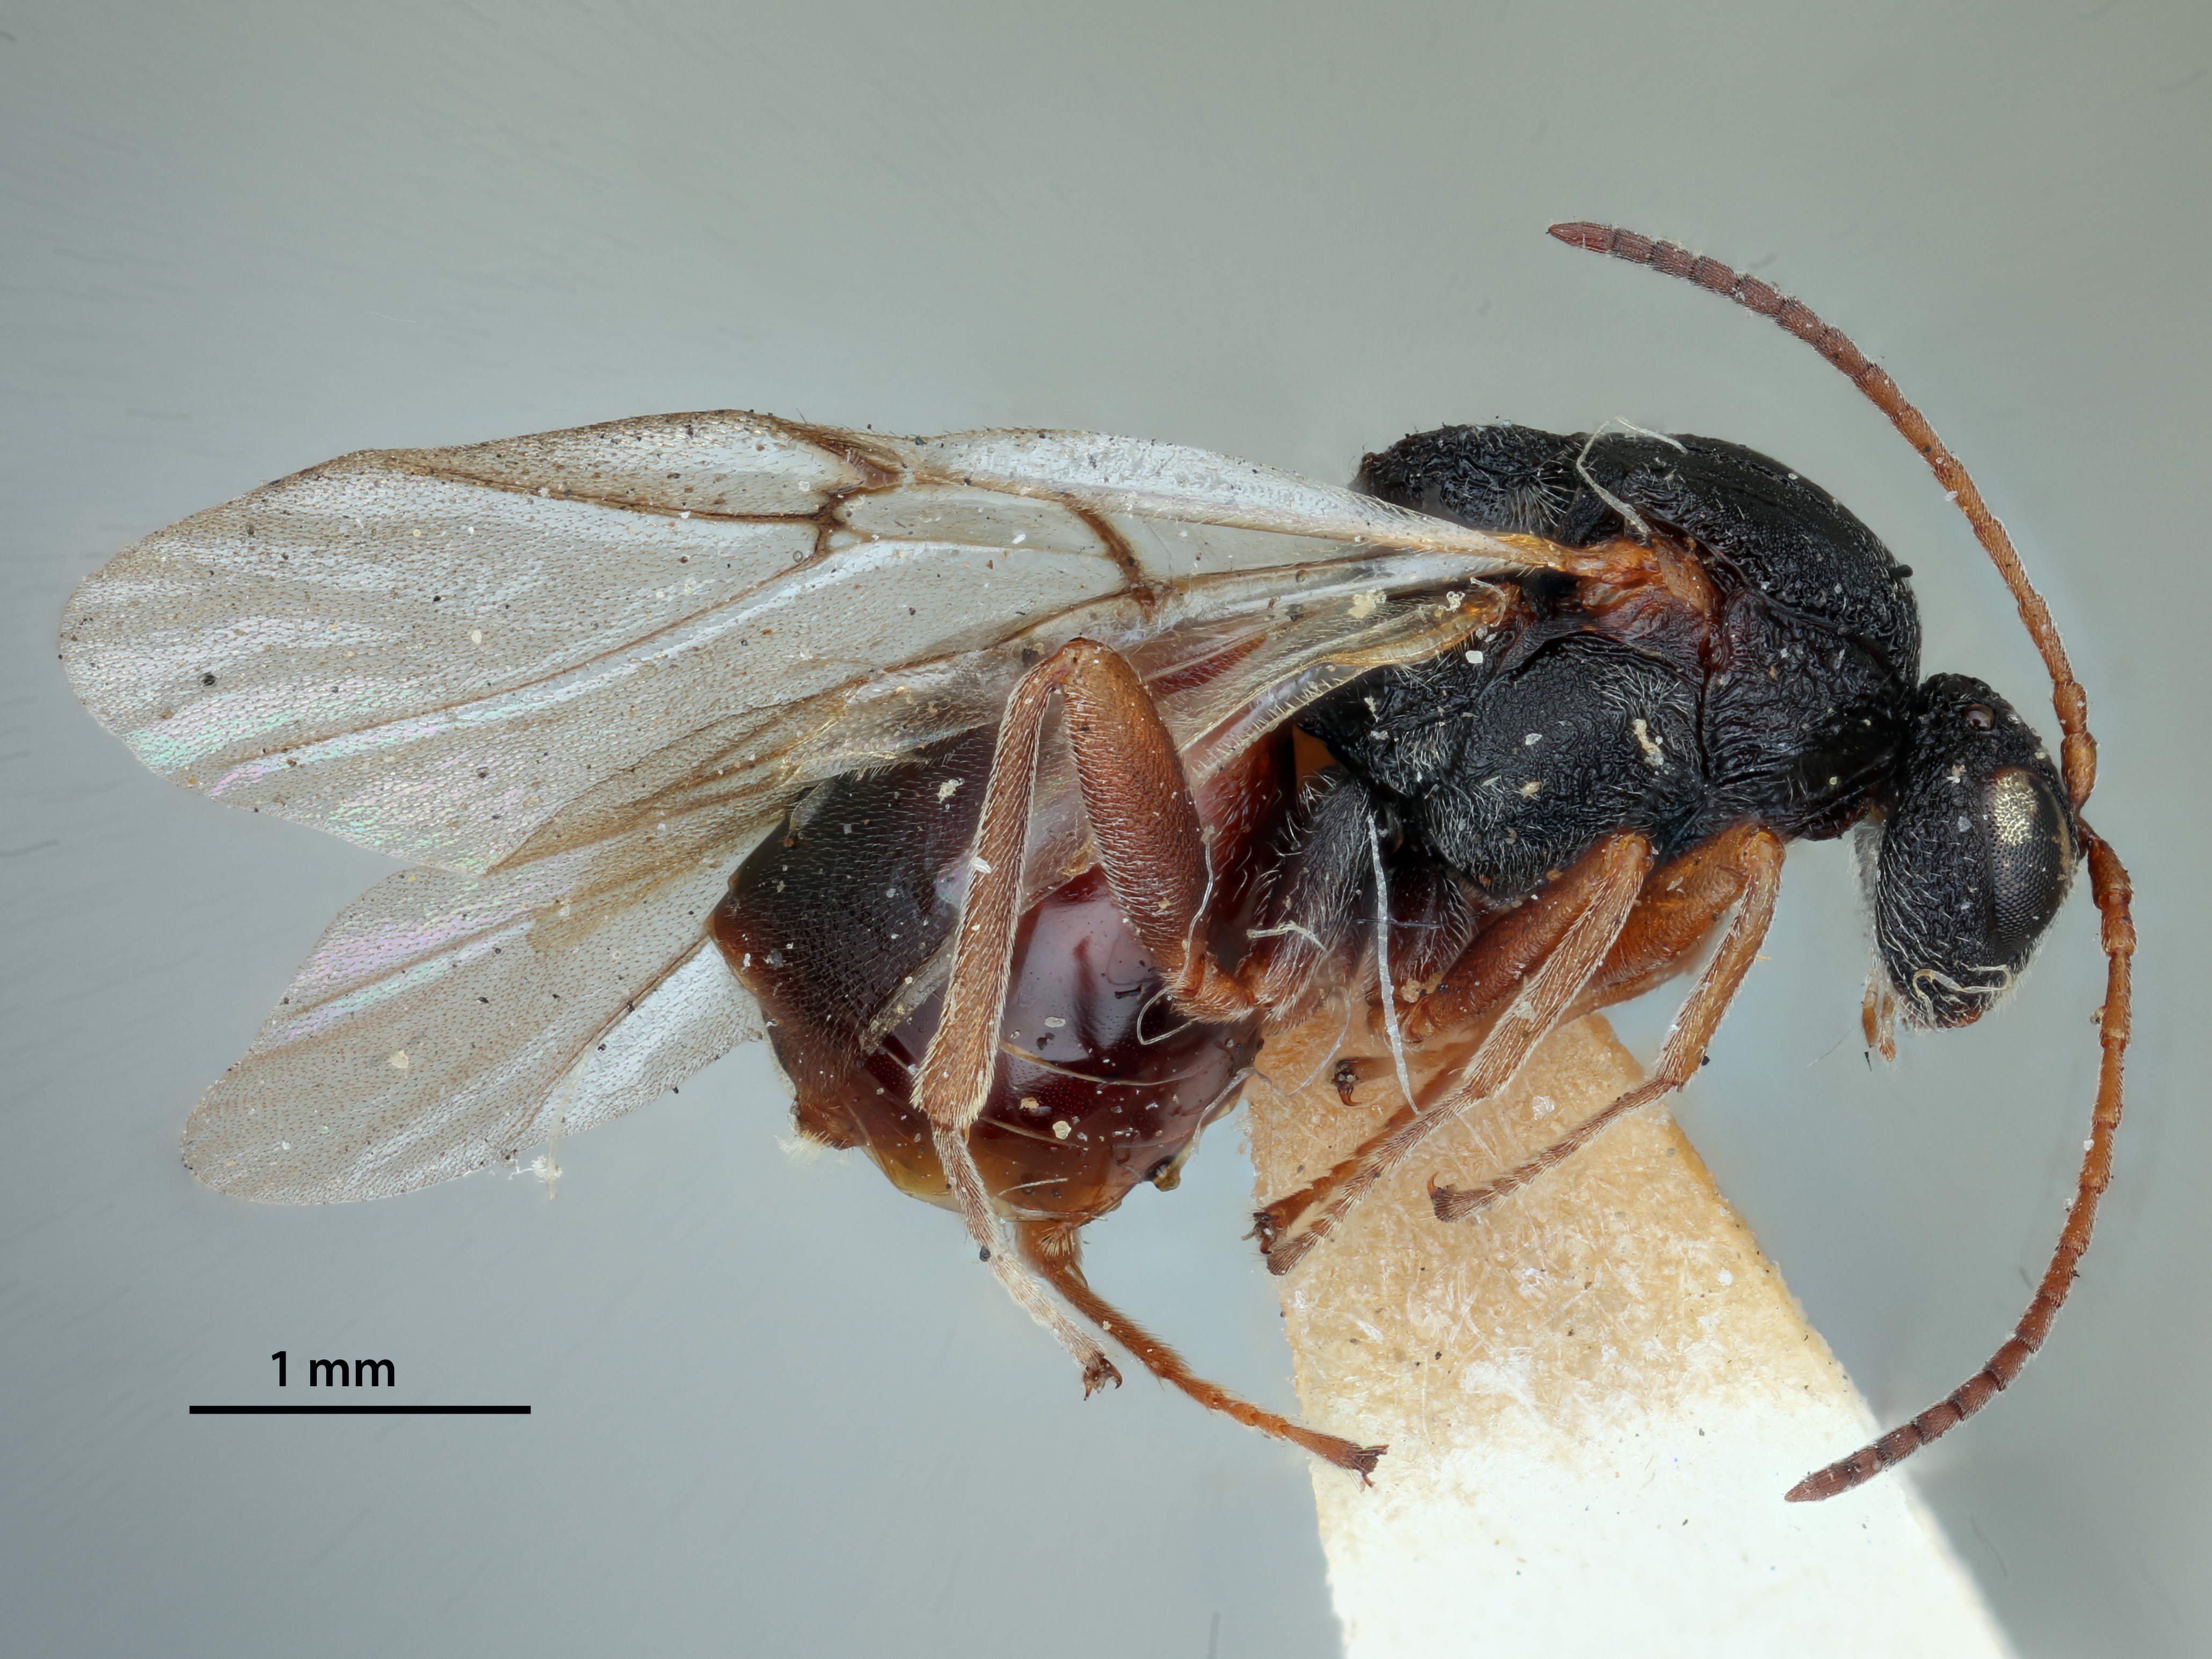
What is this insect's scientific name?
Callirhytis marginata
